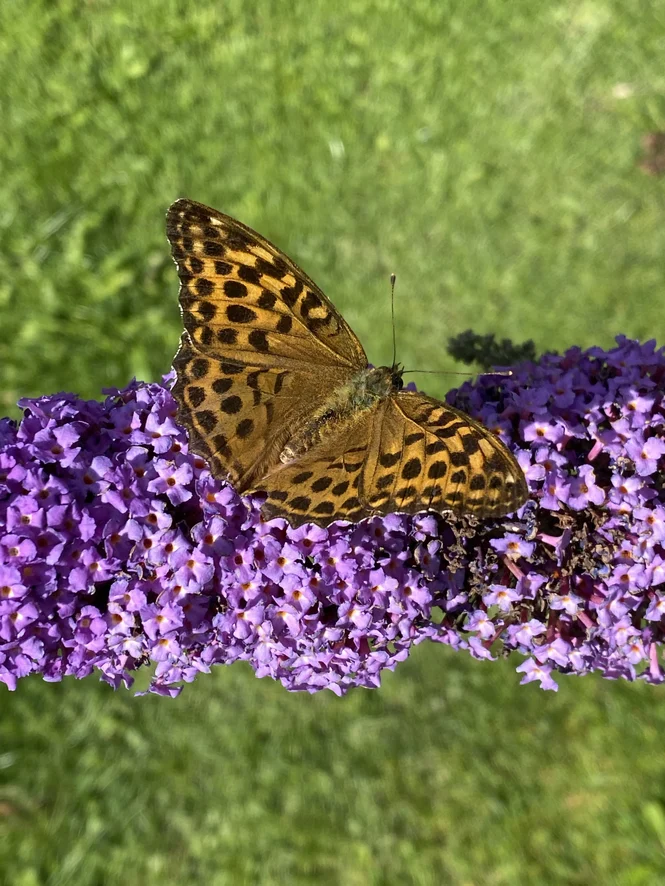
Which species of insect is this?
Argynnis paphia
